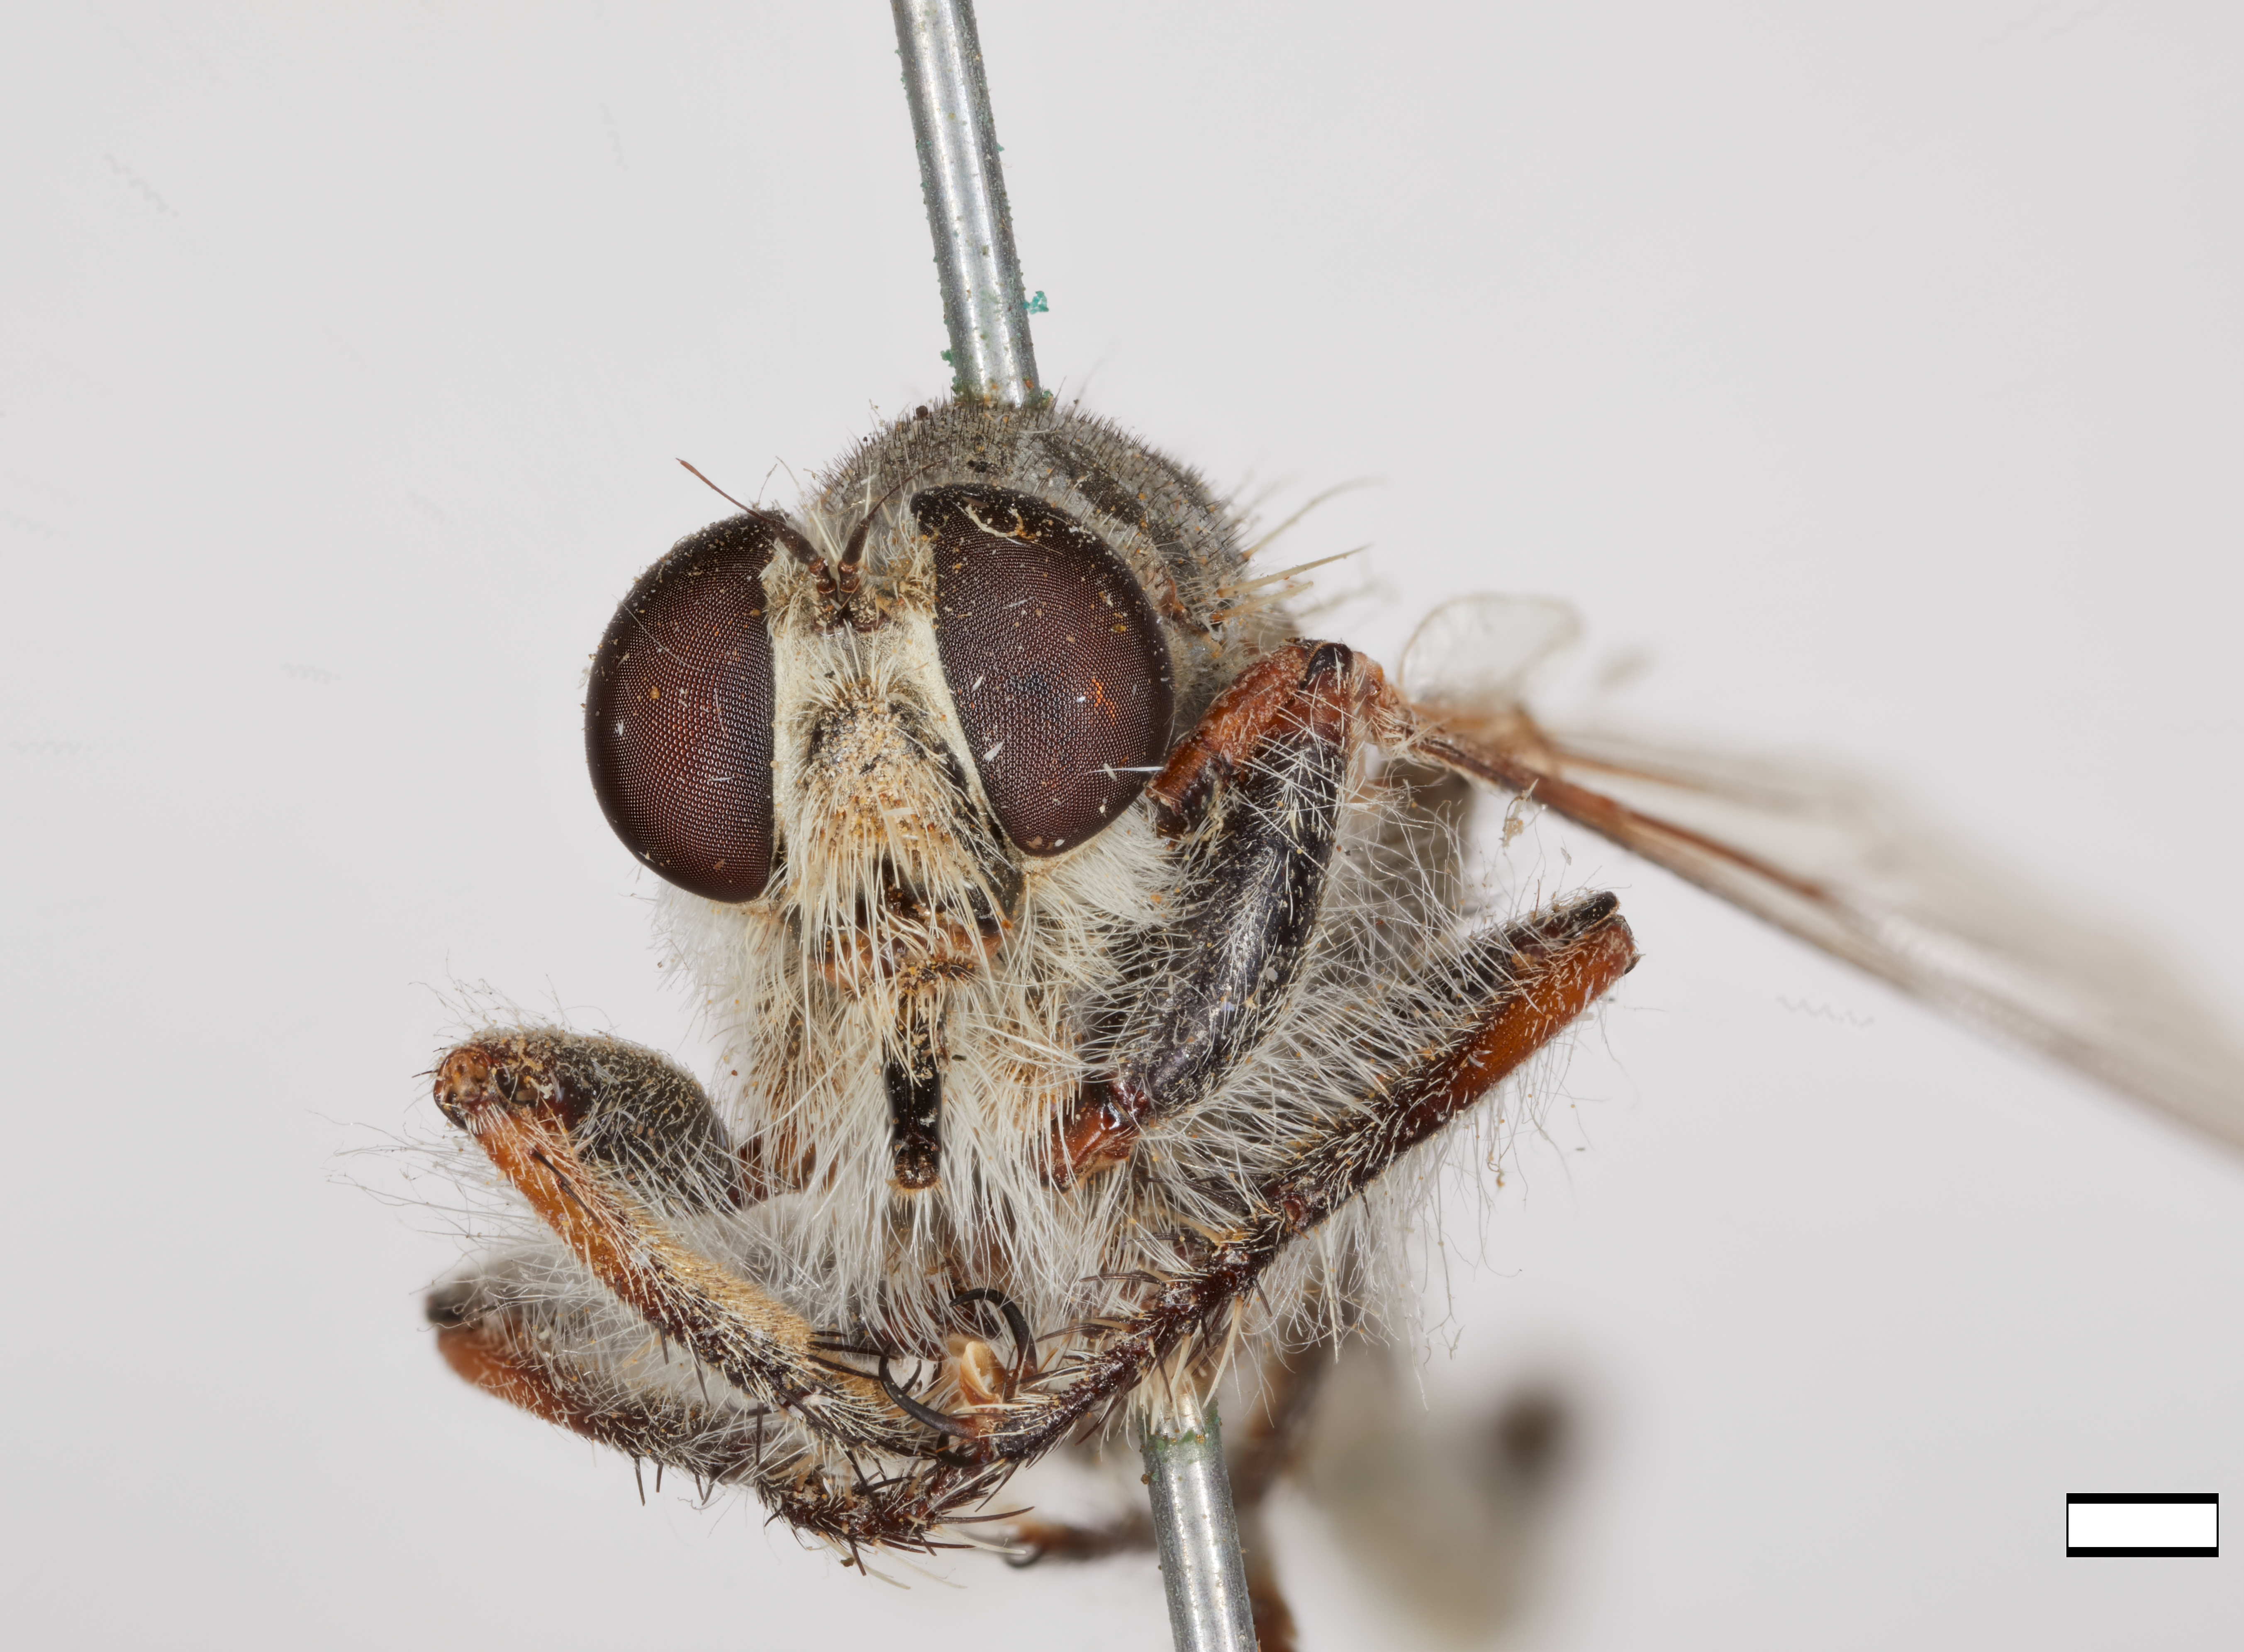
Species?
Efferia pernicis
